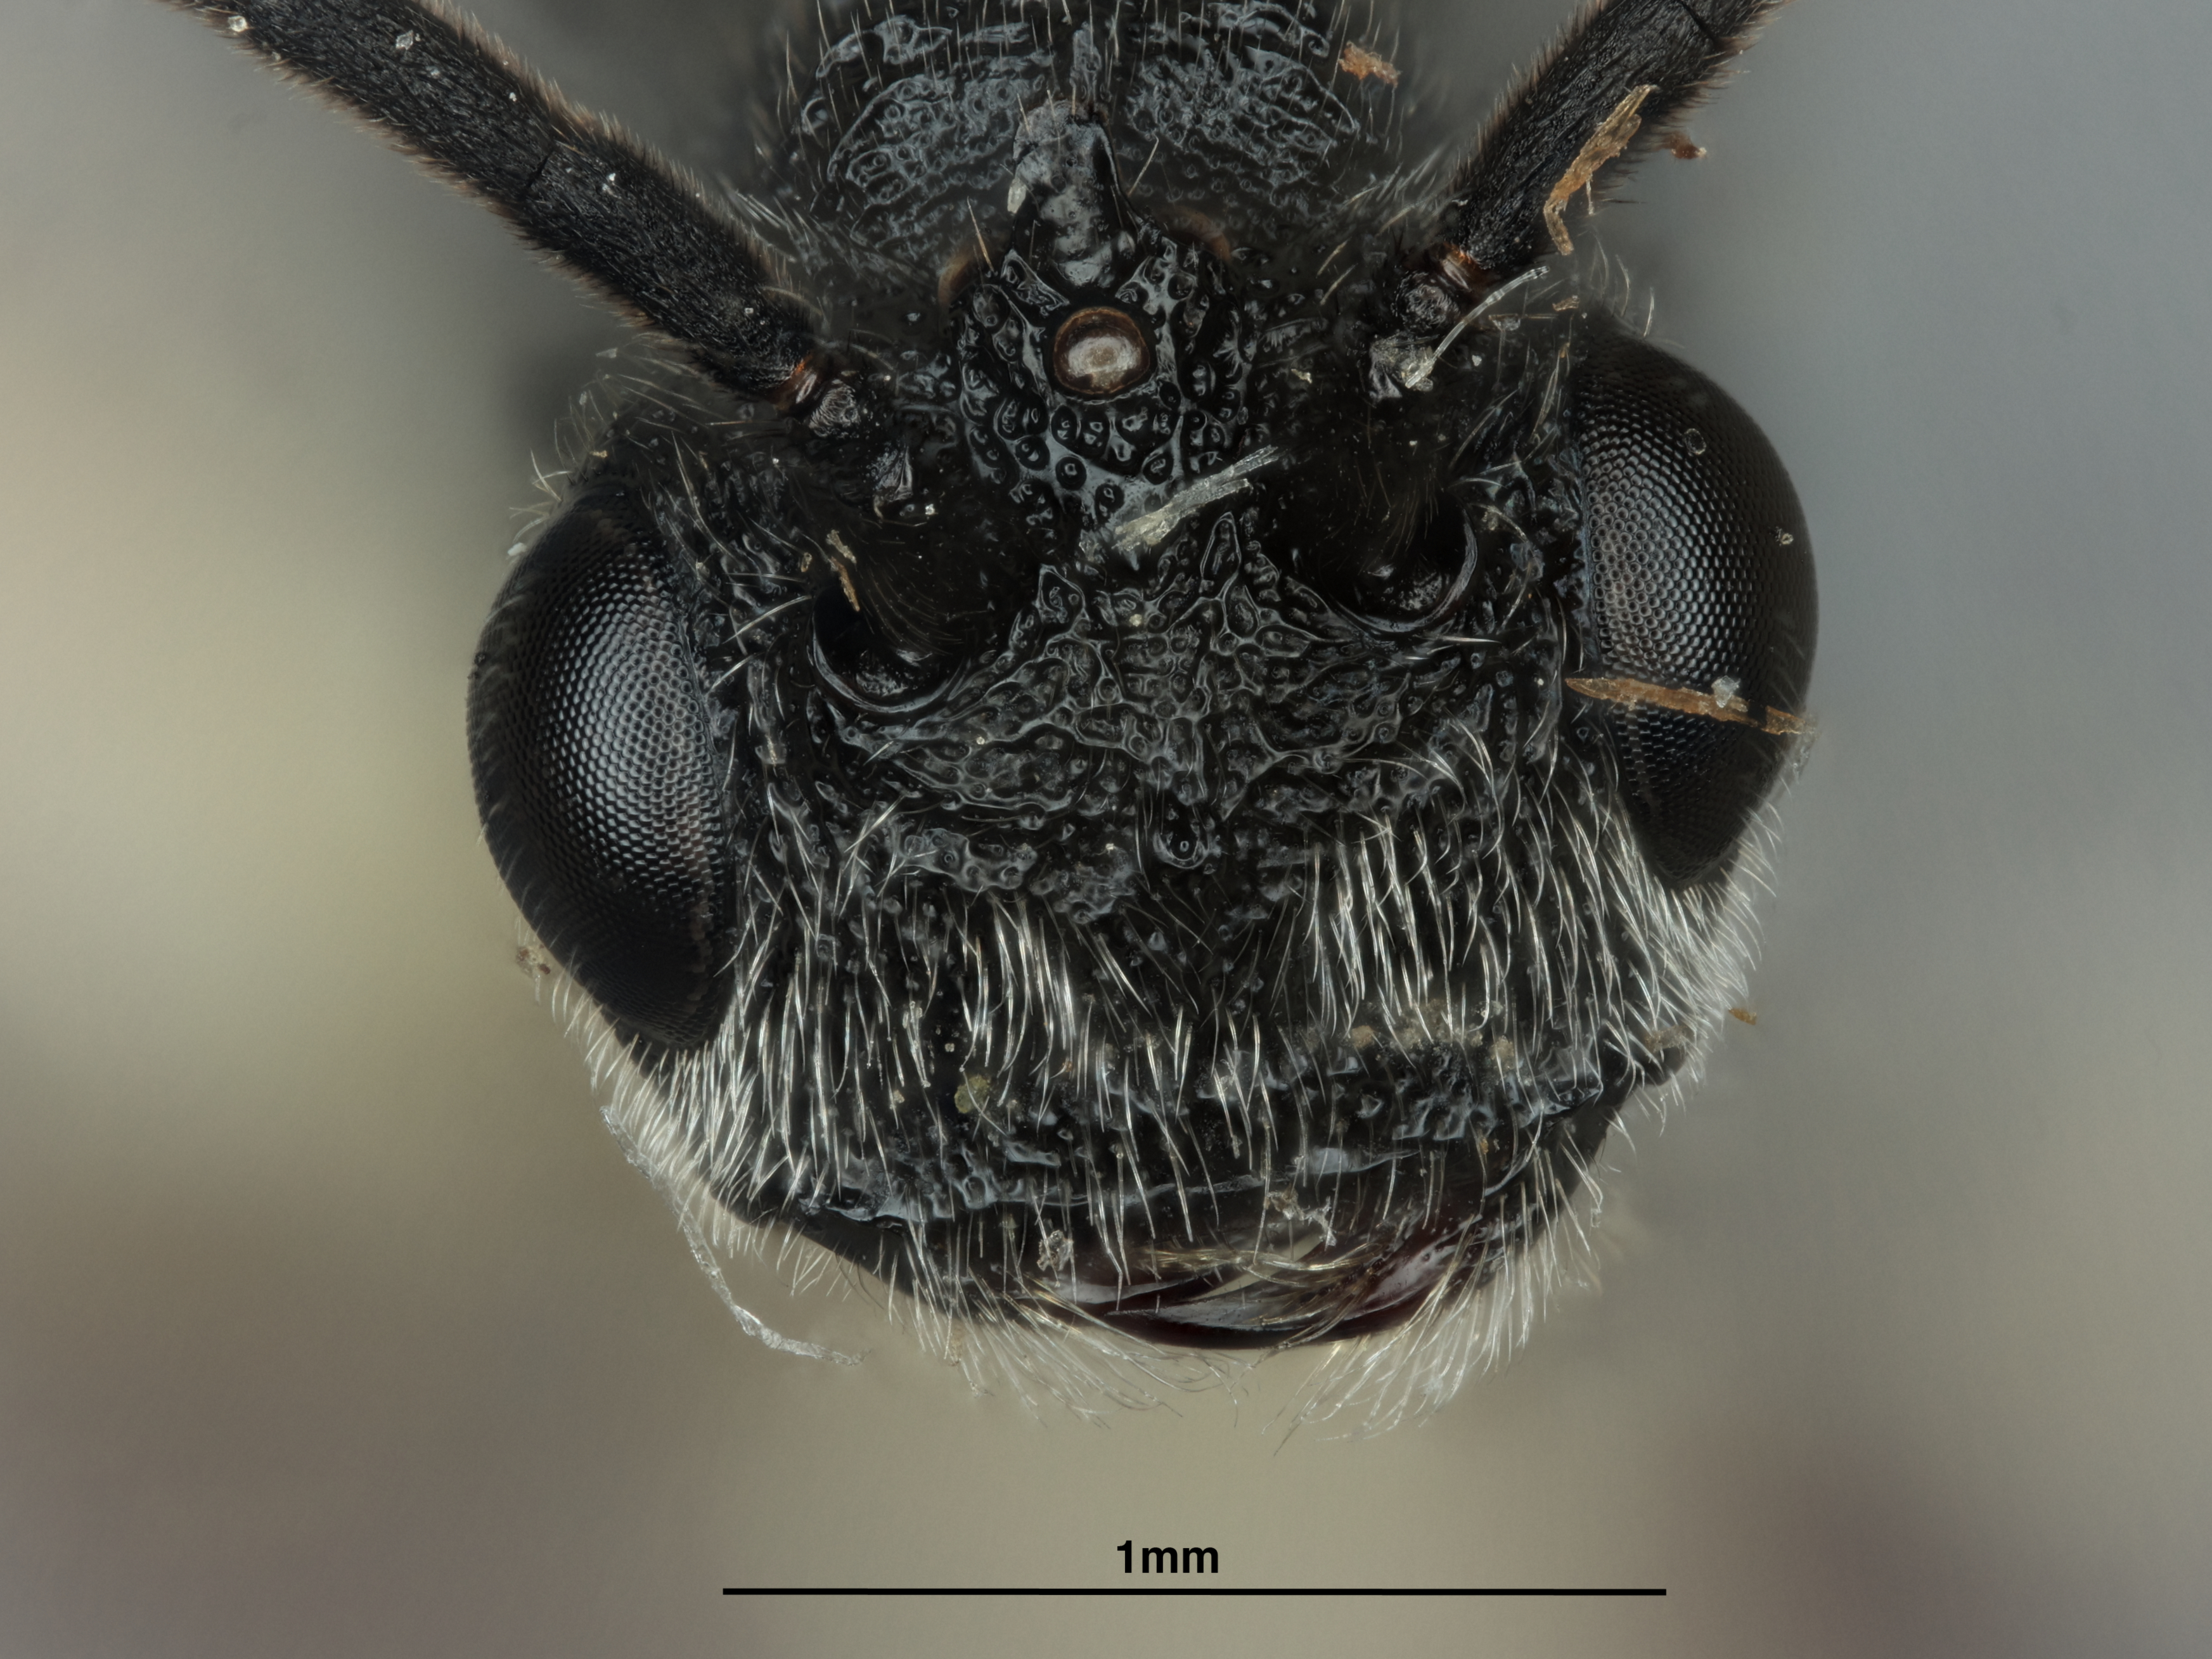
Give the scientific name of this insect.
Urosigalphus subtropicus
